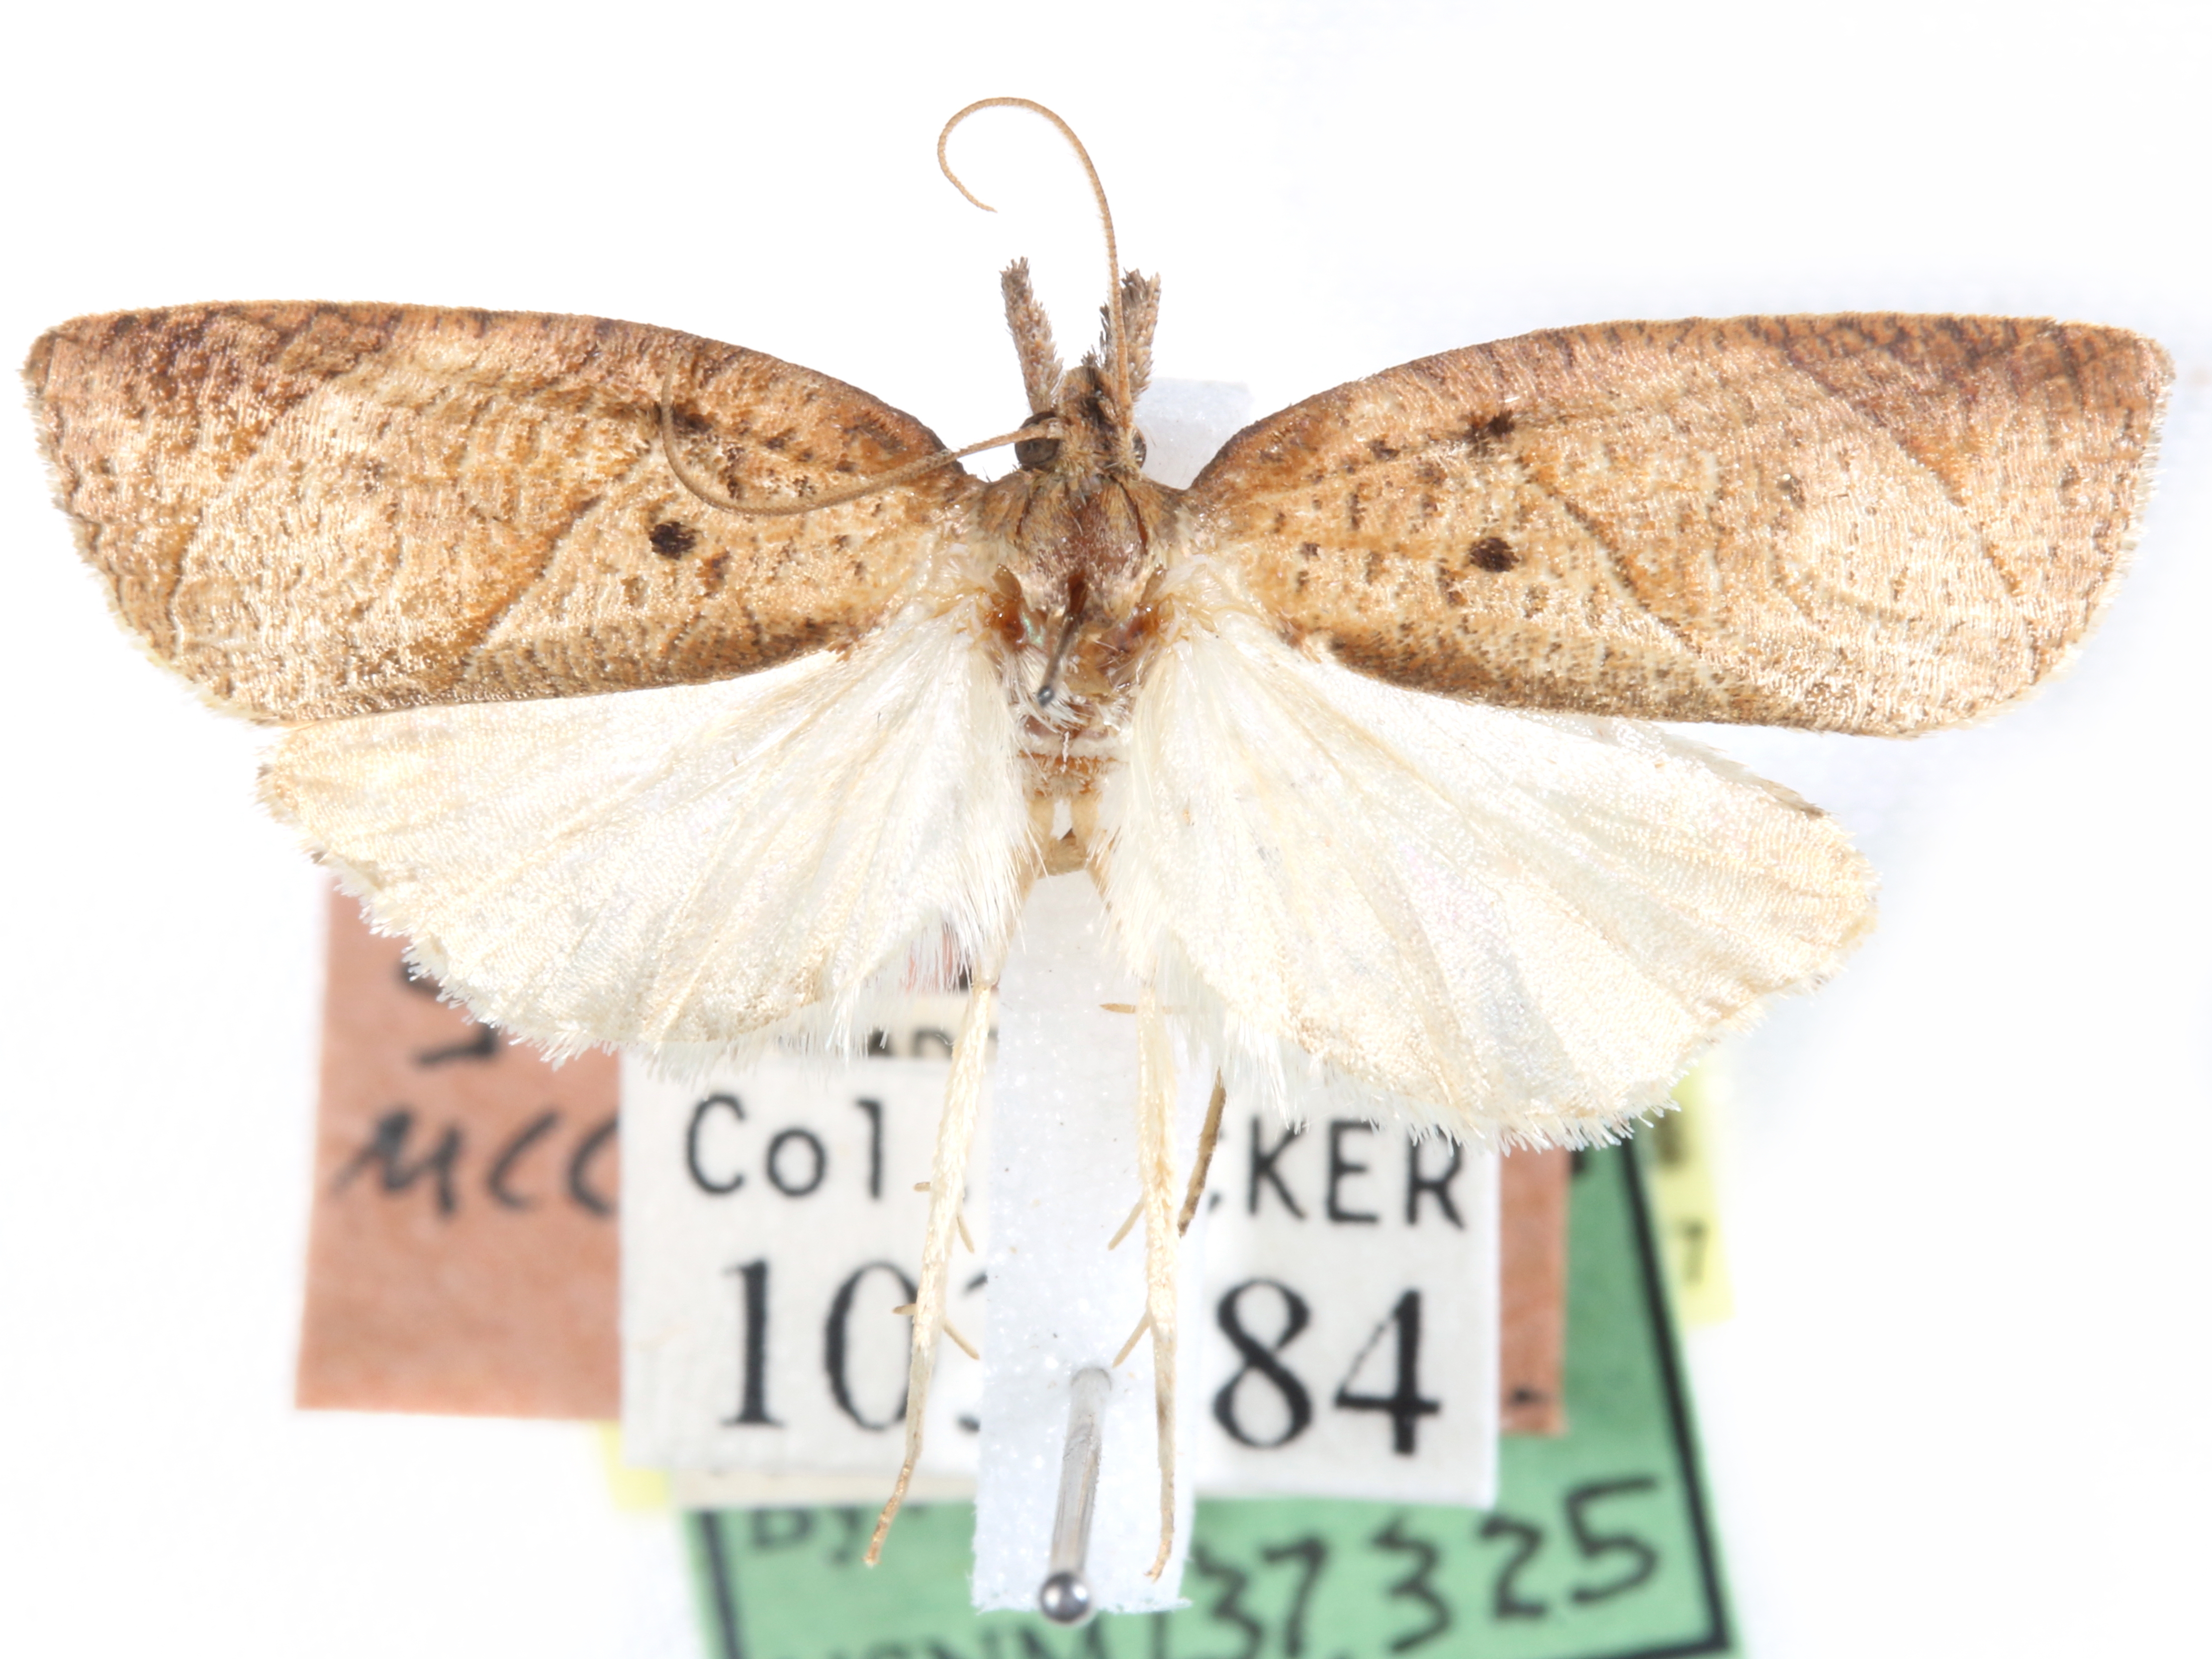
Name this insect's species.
Anchicremna phillipsae
